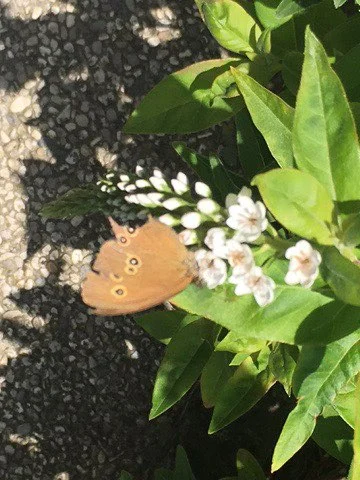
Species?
Aphantopus hyperantus
